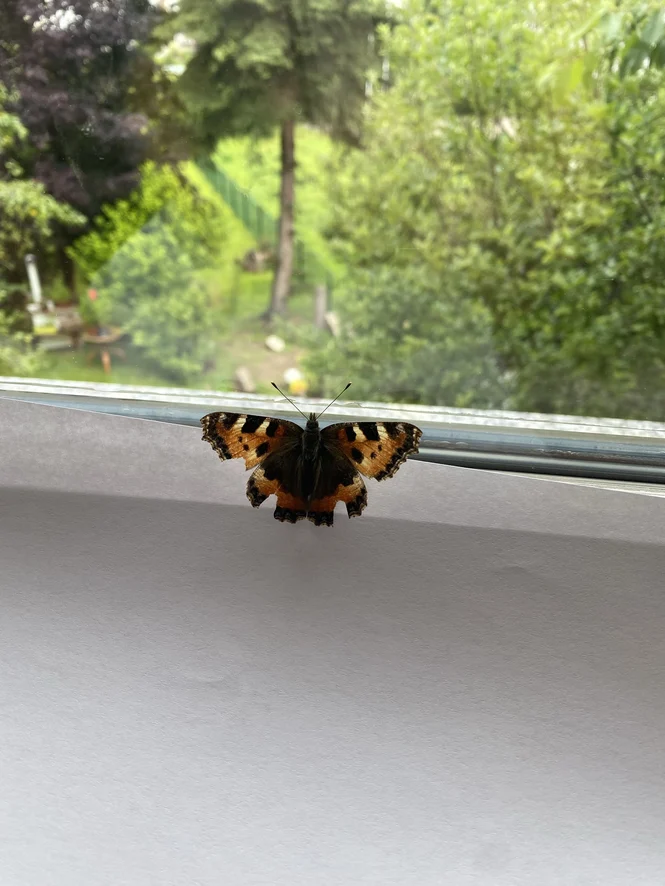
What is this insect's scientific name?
Aglais urticae
